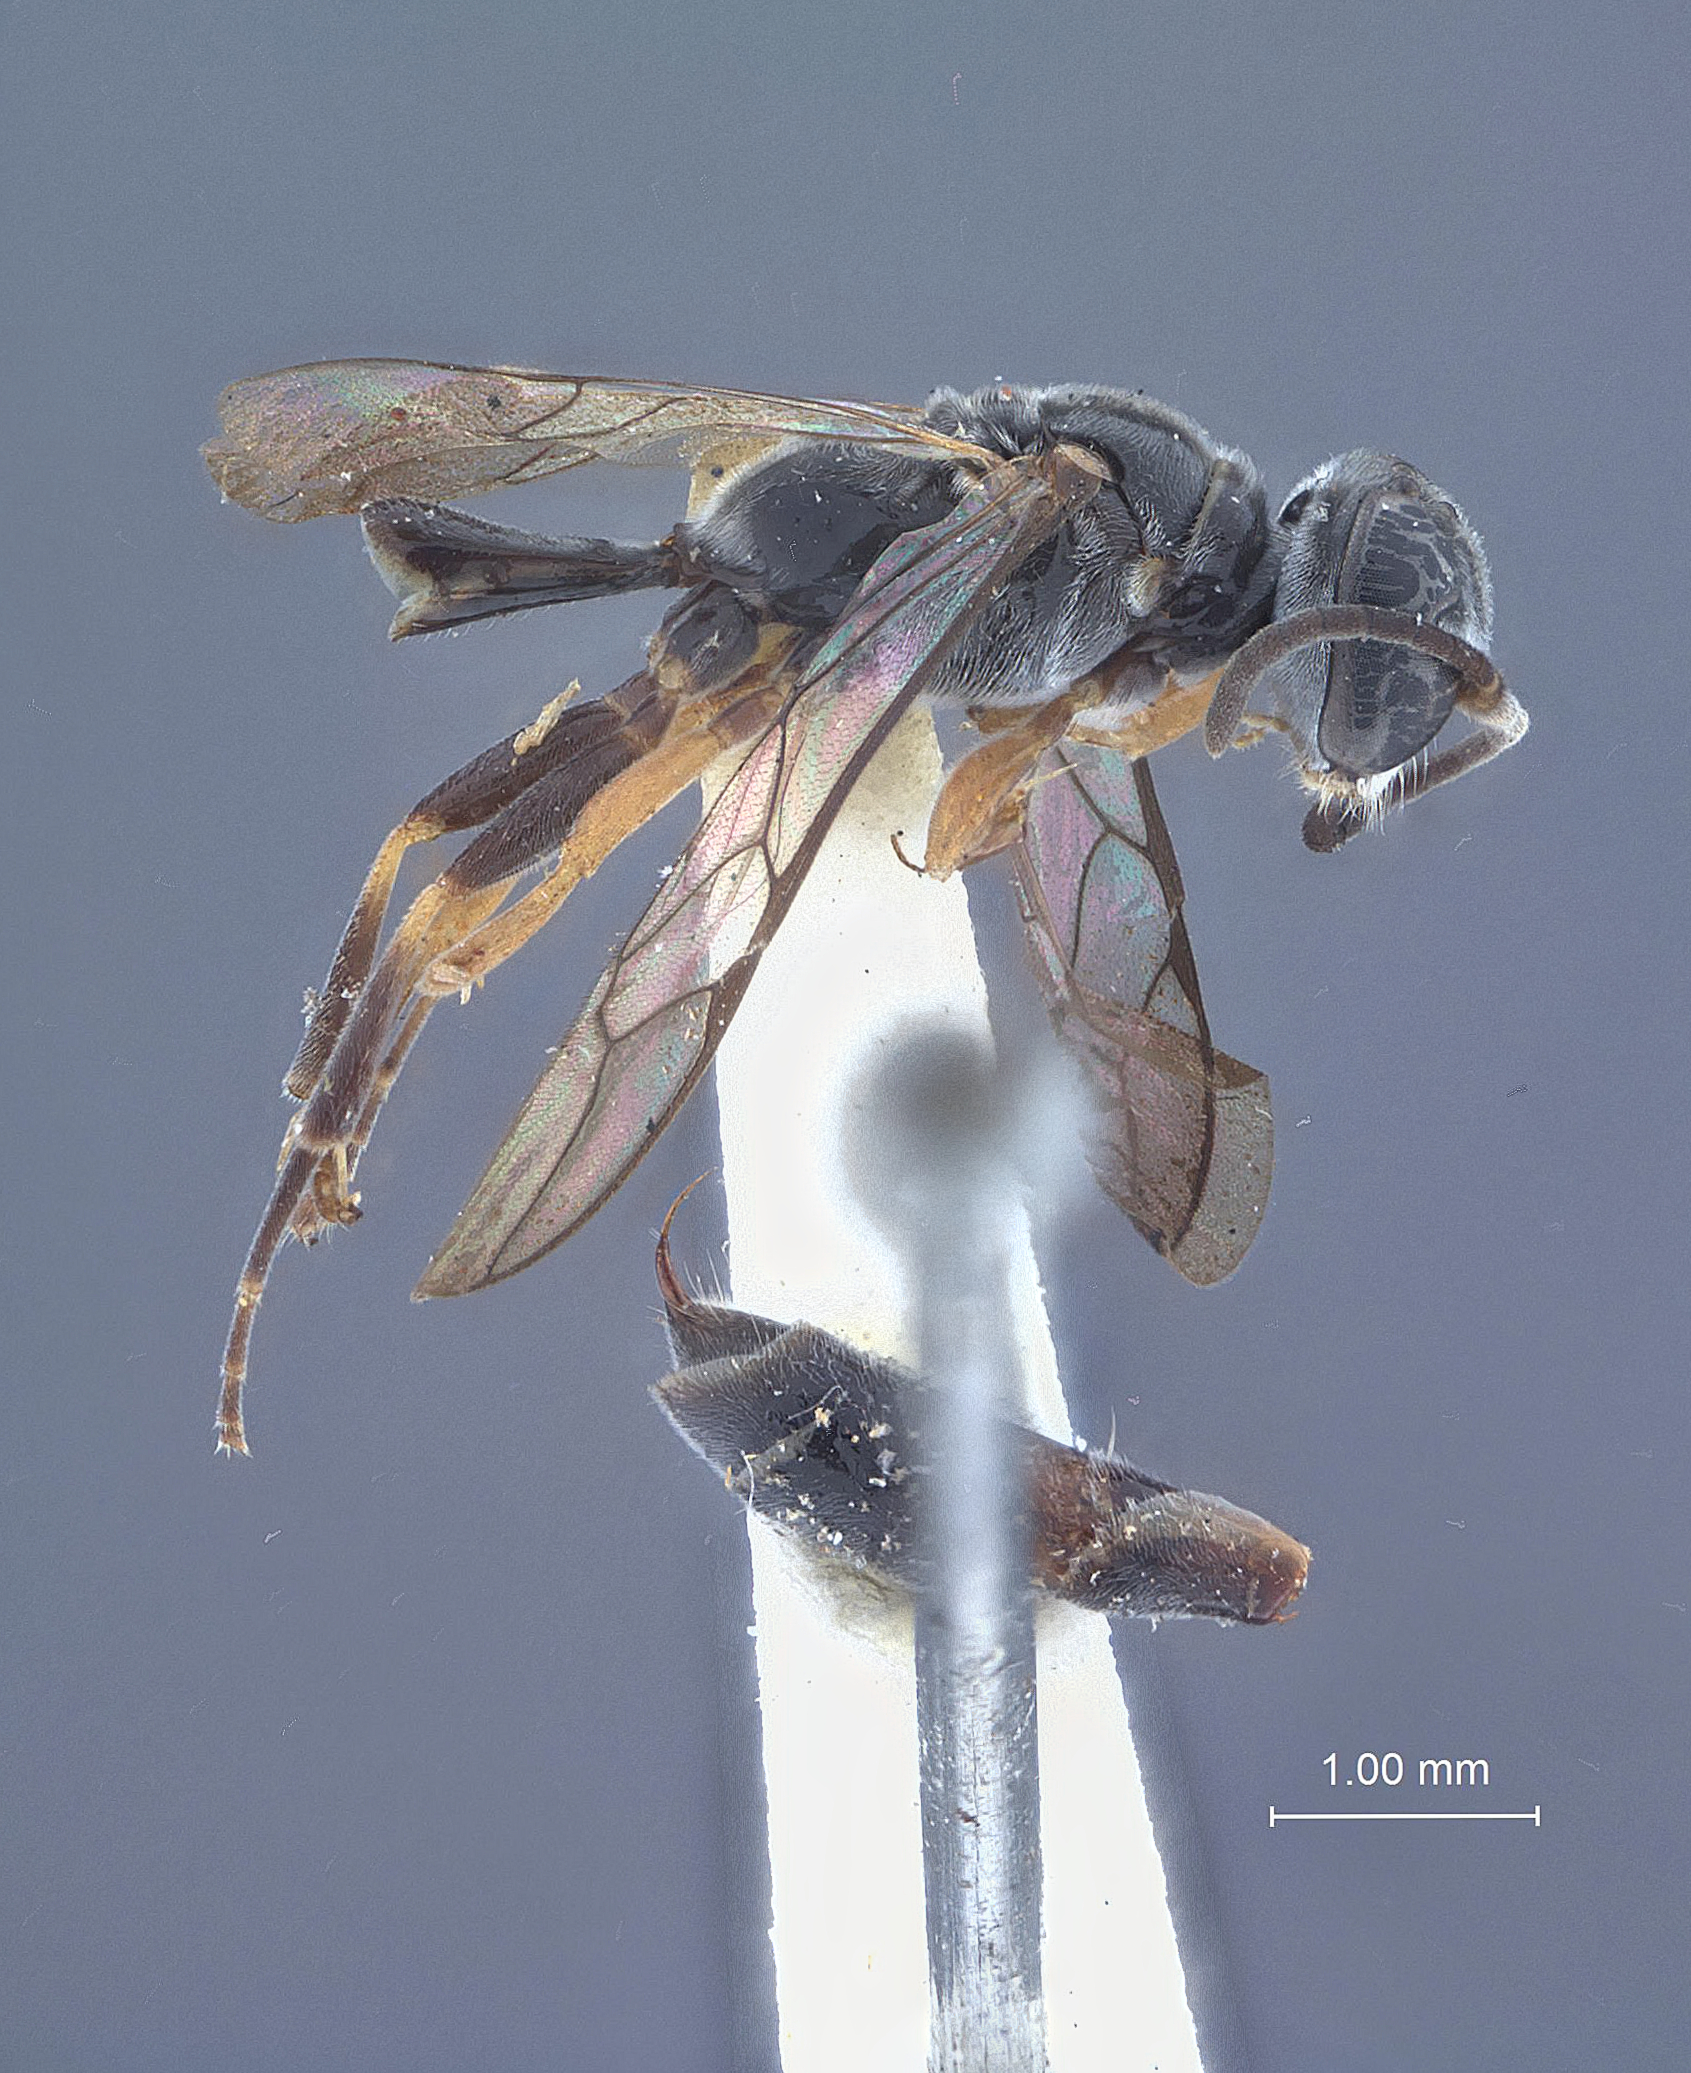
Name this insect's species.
Trypoxylon rubrifemoratum
